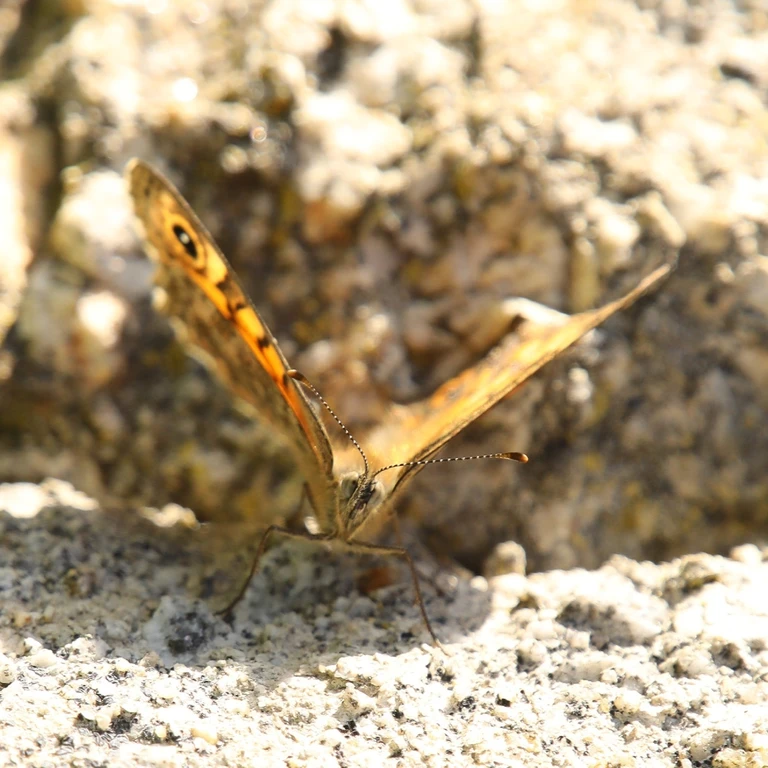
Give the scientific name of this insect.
Lasiommata megera (also Pararge megera)
